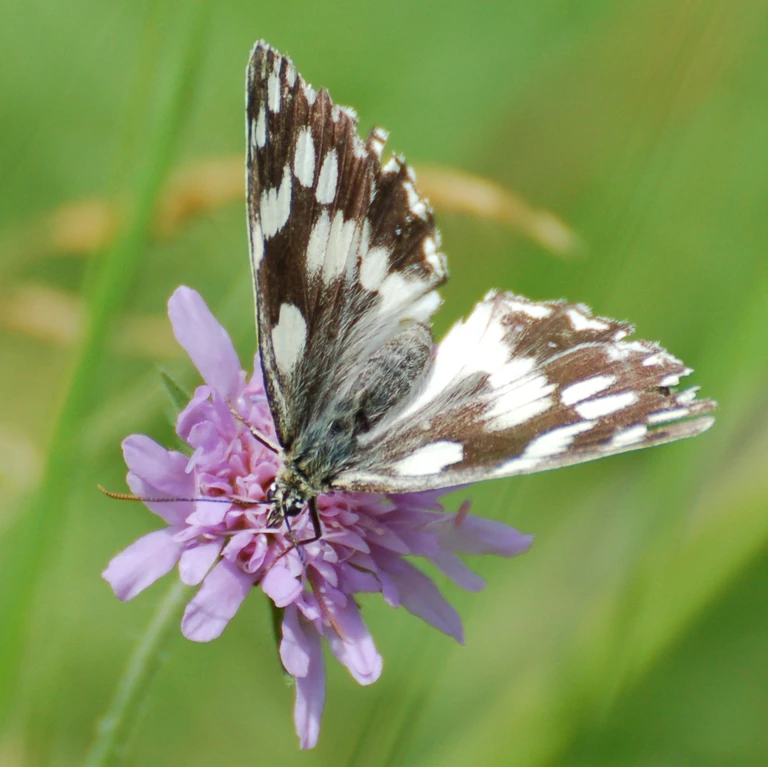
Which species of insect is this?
Melanargia galathea
